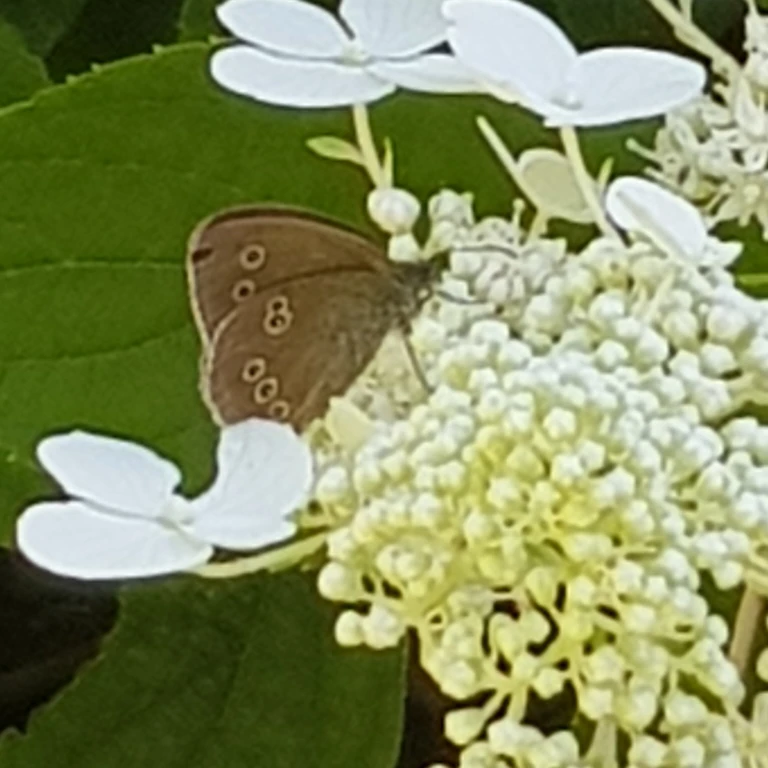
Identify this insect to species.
Aphantopus hyperantus
